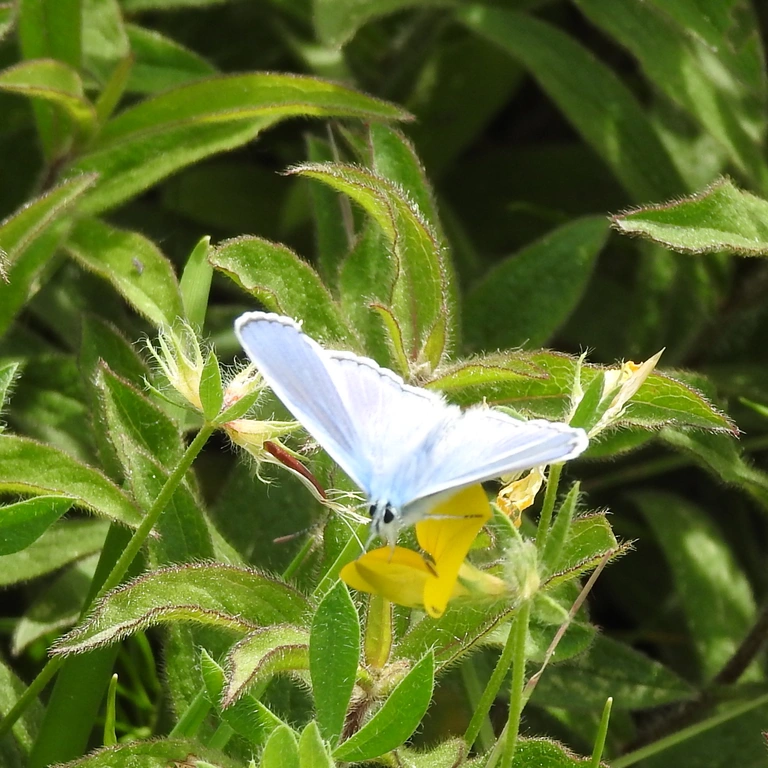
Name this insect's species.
Polyommatus icarus
